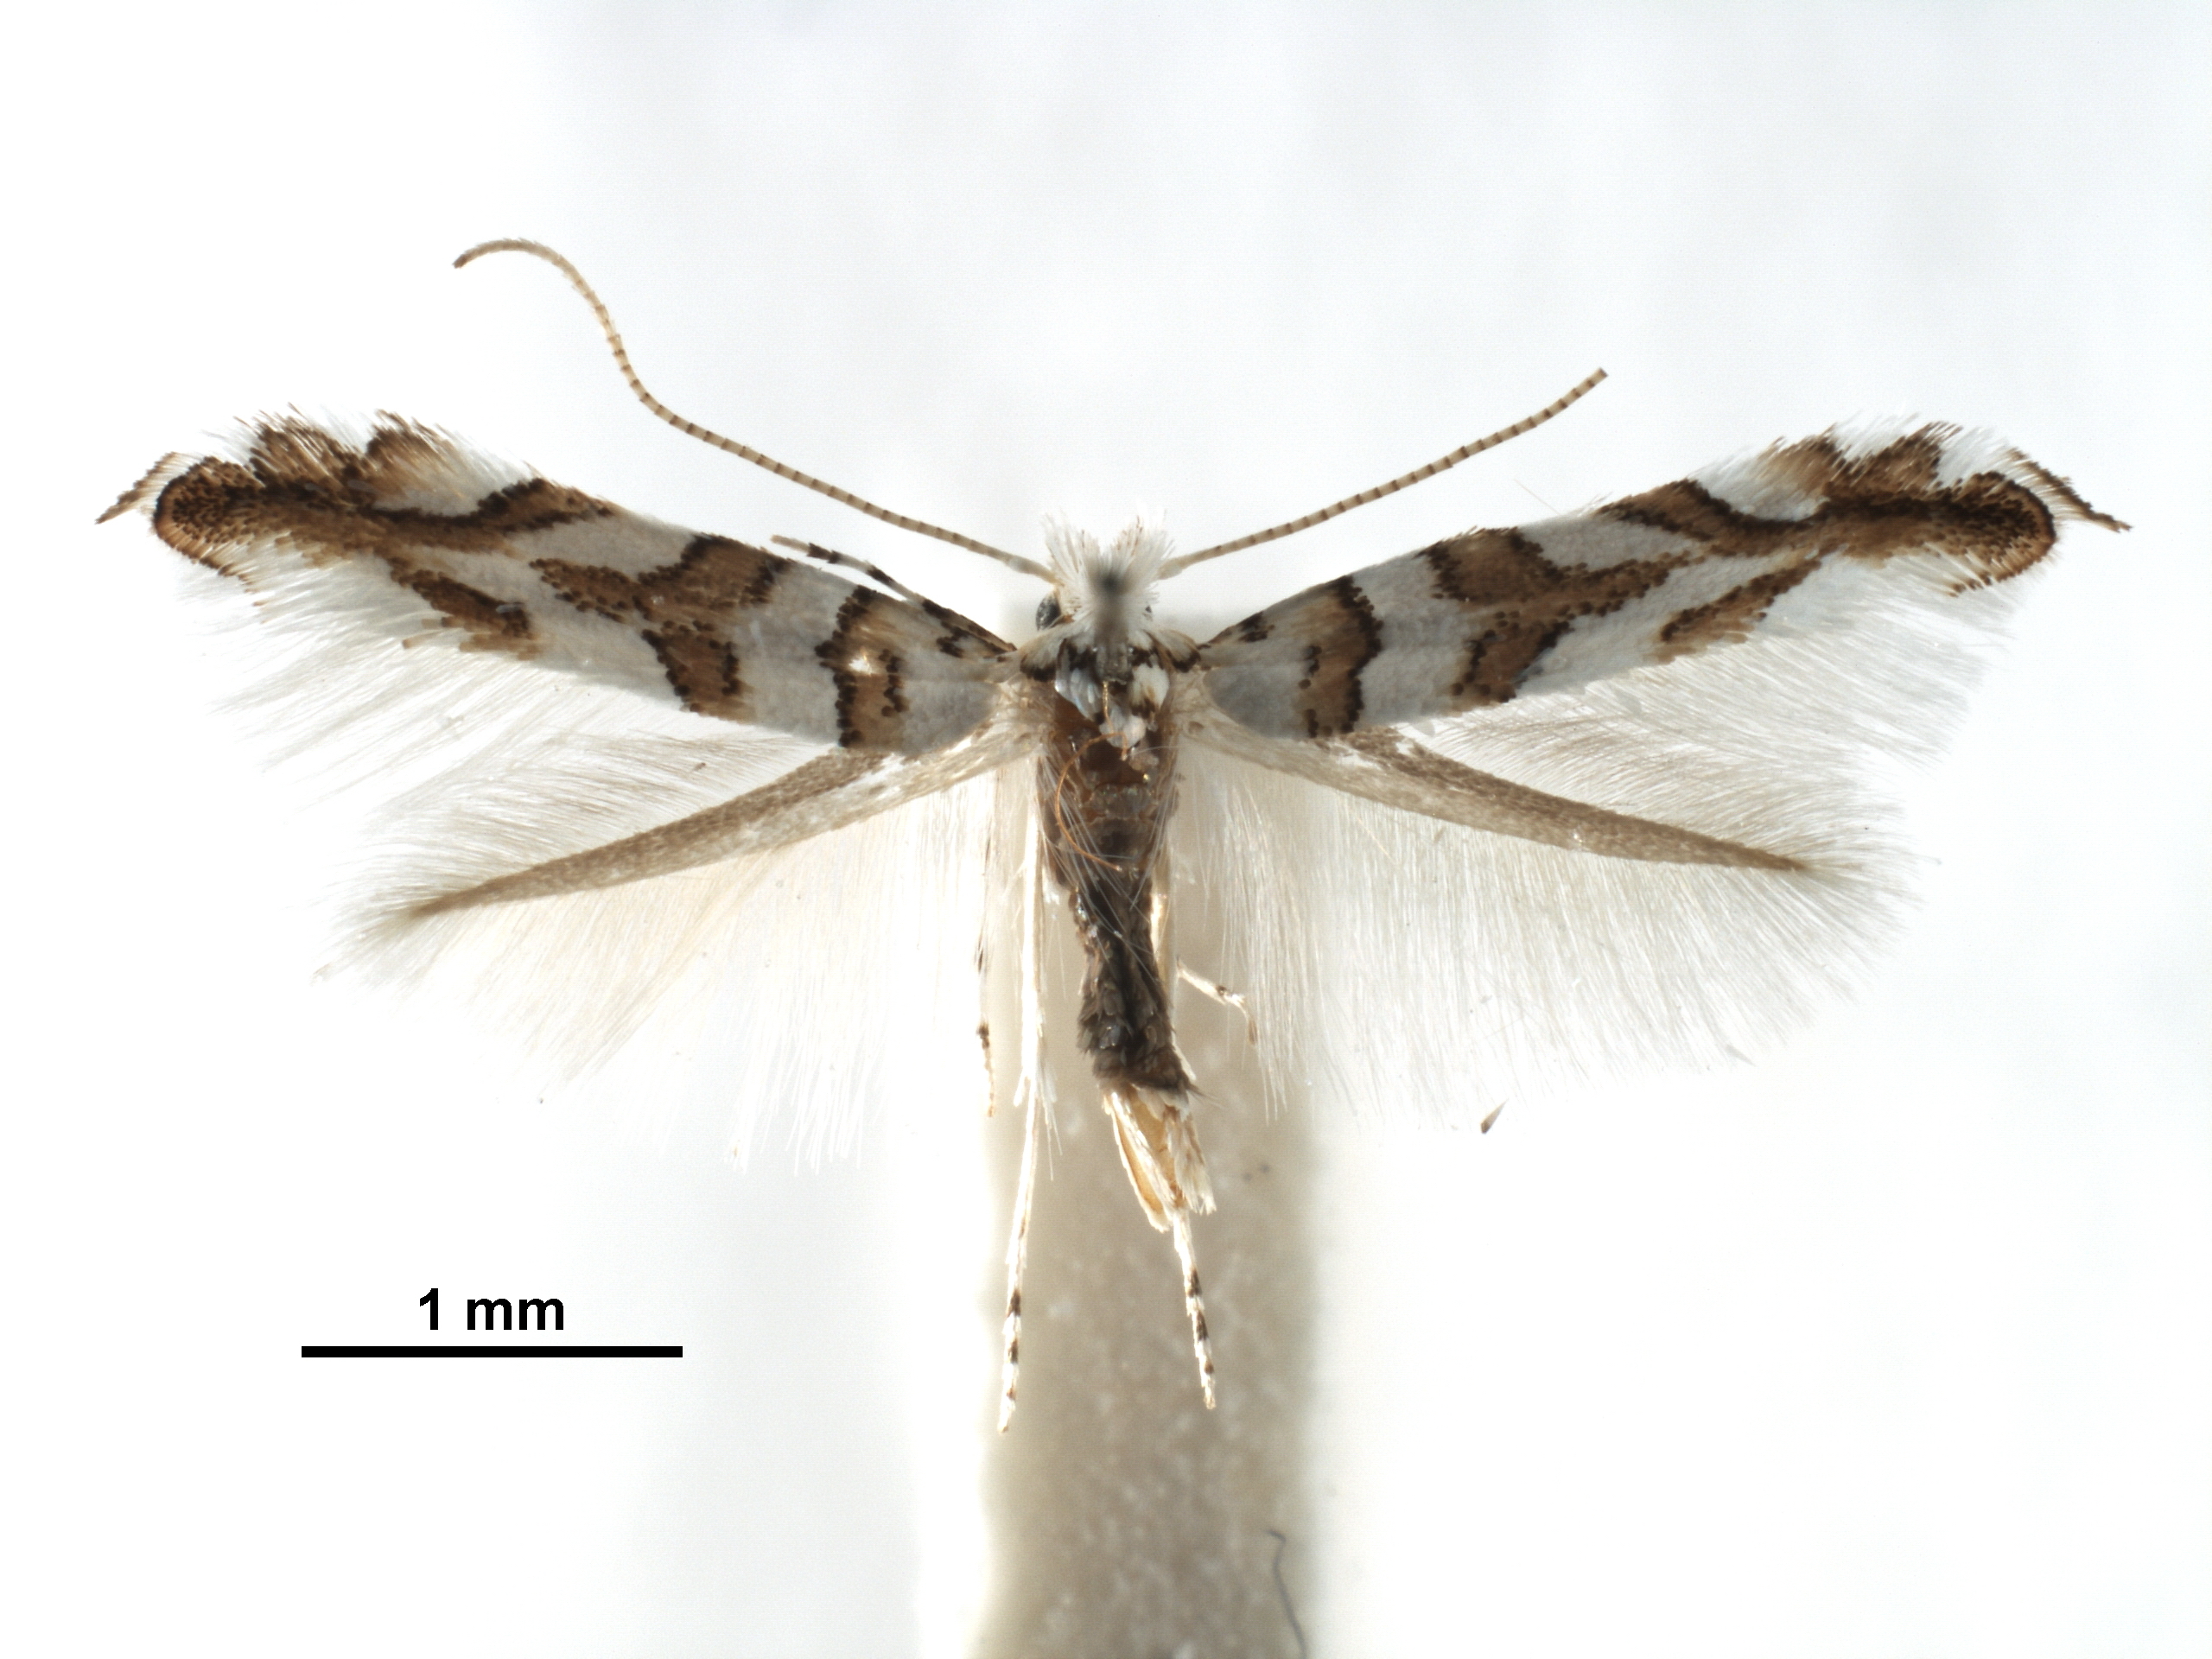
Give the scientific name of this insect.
Phyllonorycter saportella
